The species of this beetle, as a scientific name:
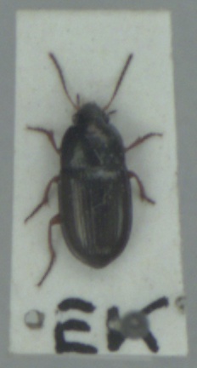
Amara lucida
